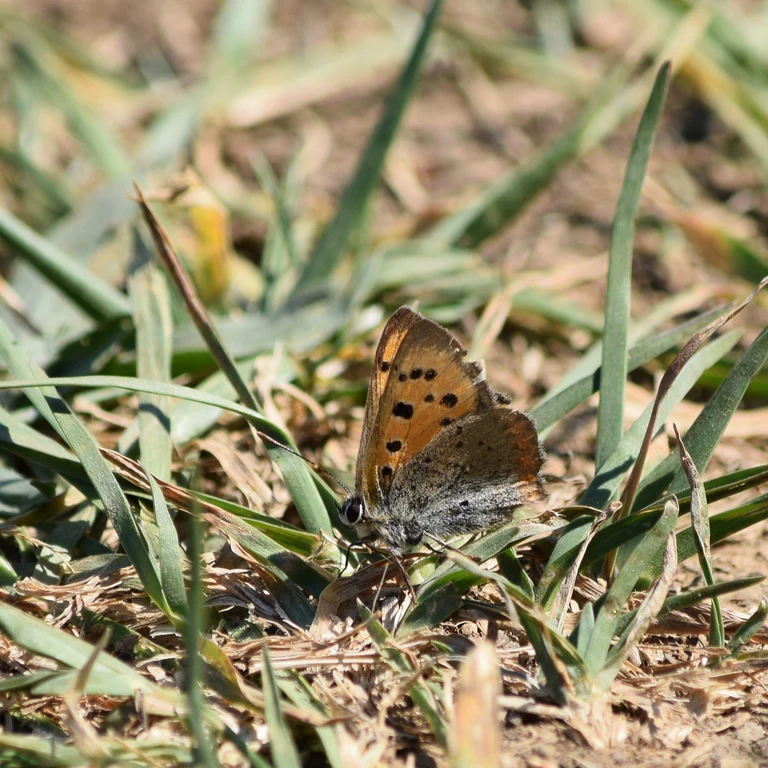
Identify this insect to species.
Lycaena phlaeas
